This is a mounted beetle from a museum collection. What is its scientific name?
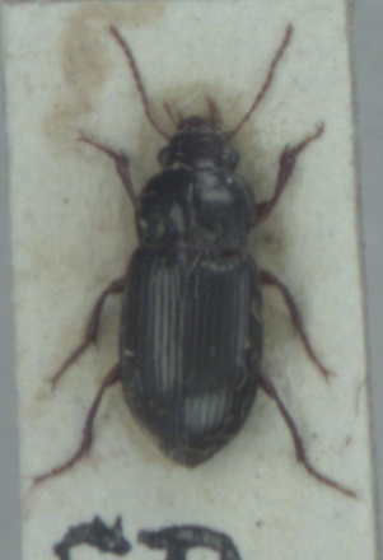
Amara apricaria
